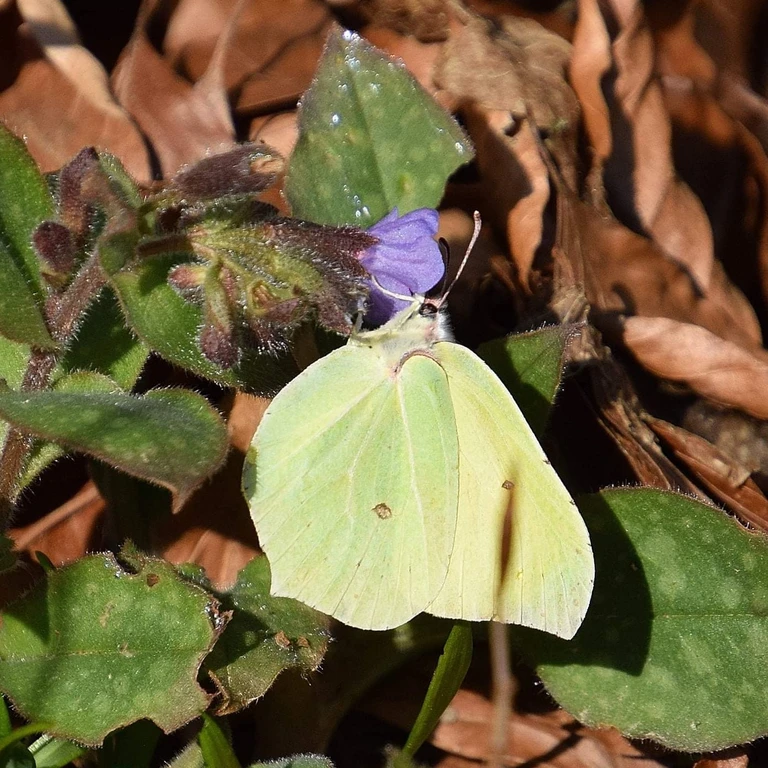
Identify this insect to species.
Gonepteryx rhamni
